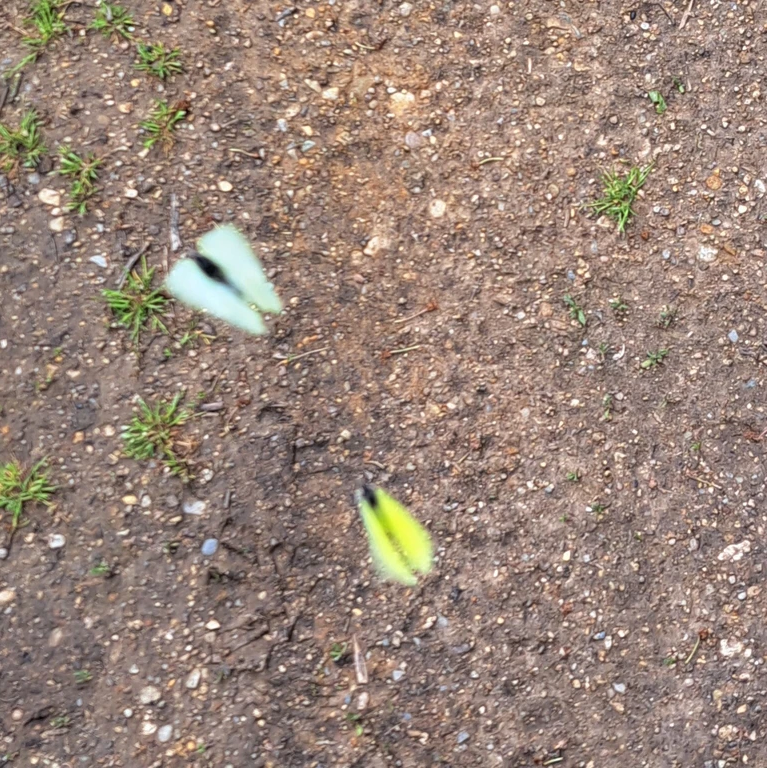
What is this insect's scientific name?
Gonepteryx rhamni
